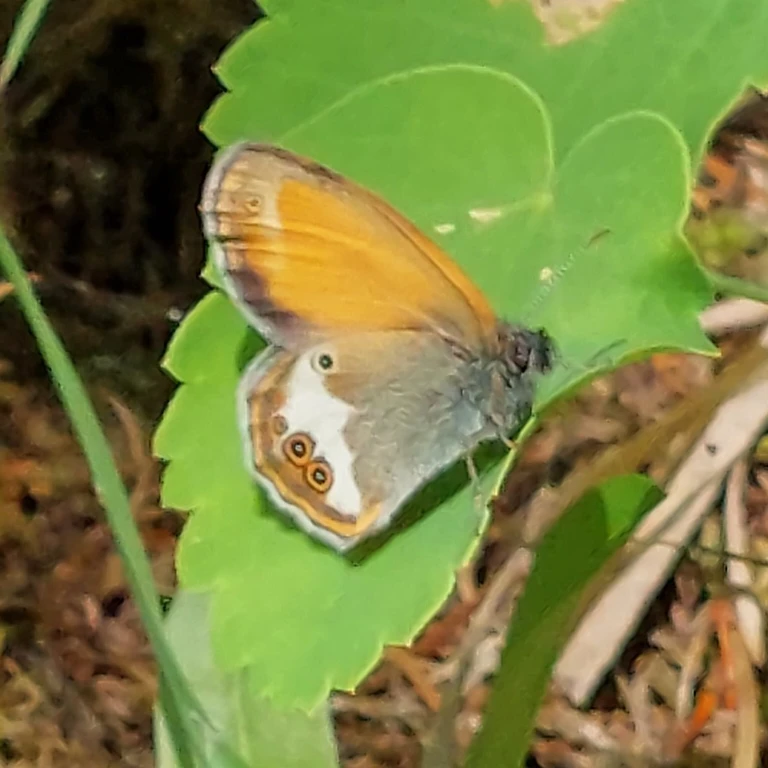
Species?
Coenonympha arcania
